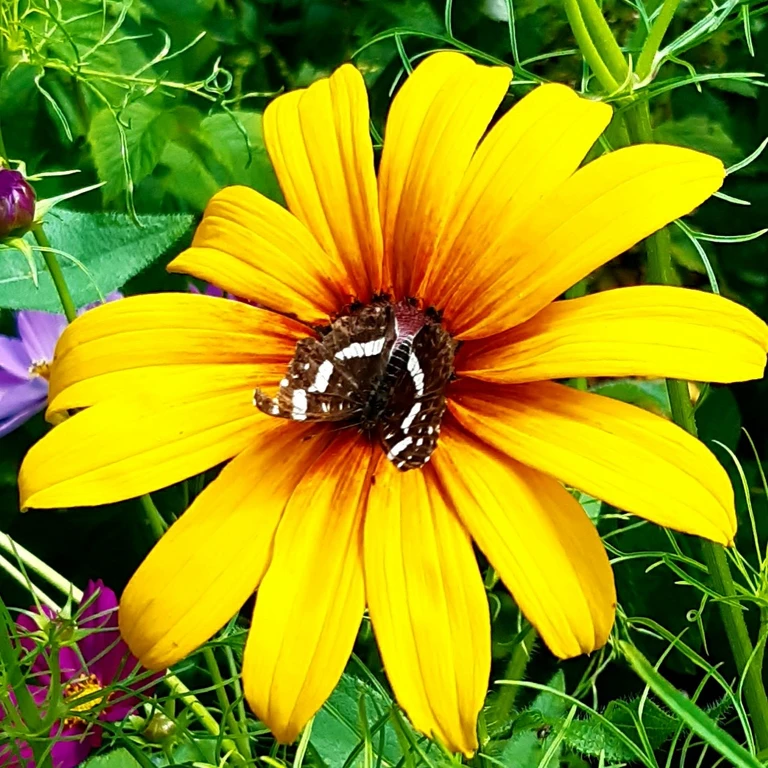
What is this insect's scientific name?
Araschnia levana
